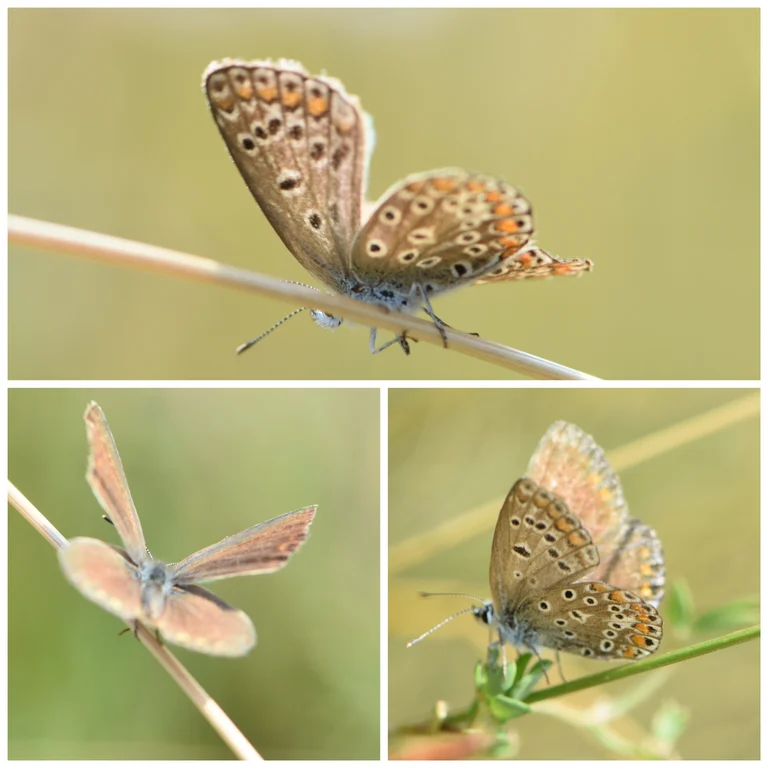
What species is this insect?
Polyommatus icarus
